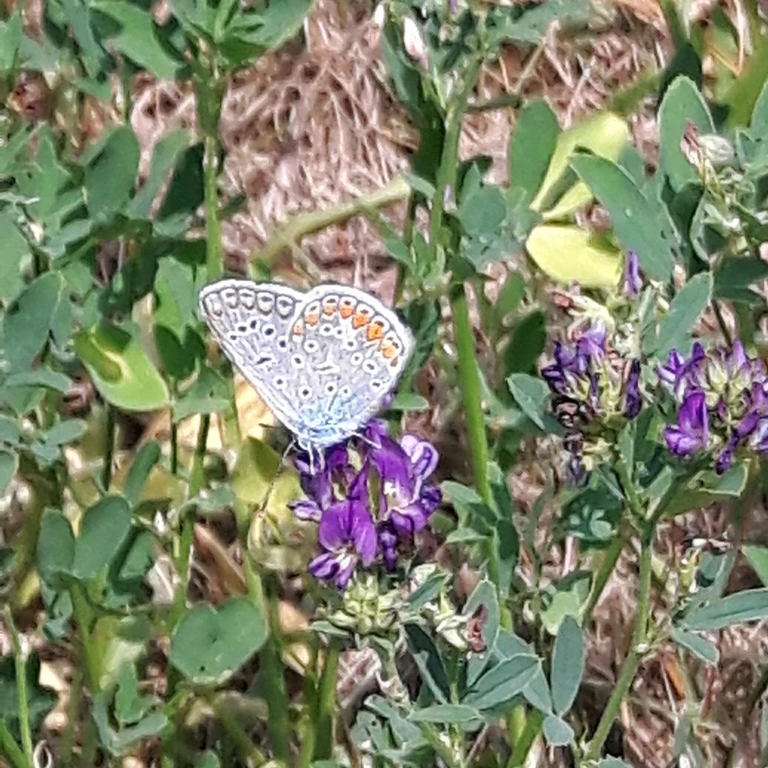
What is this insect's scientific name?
Polyommatus icarus
